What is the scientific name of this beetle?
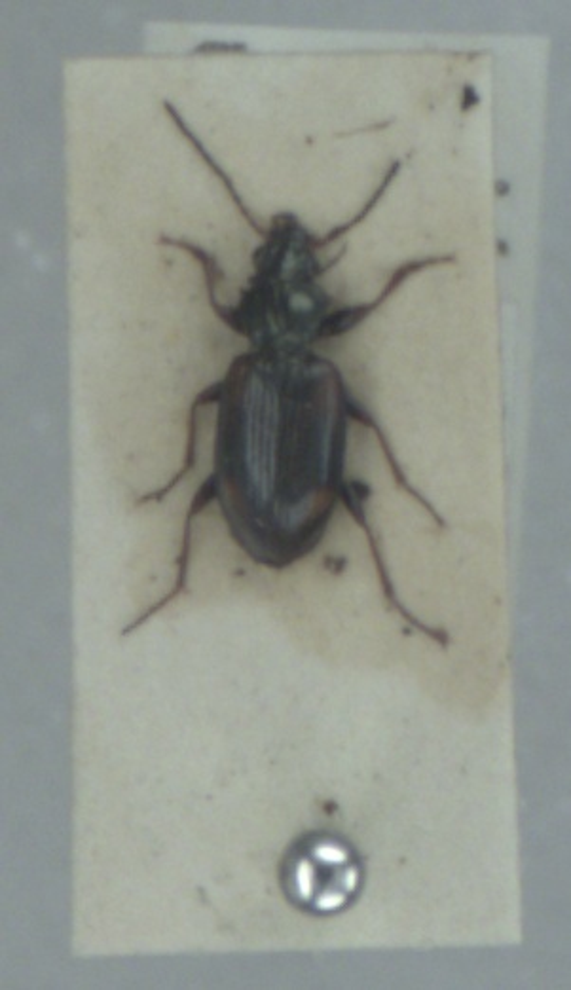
Bembidion bruxellense
